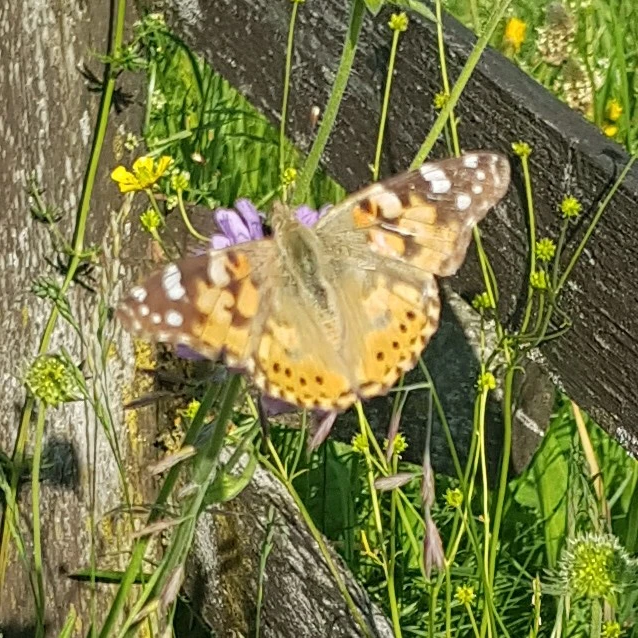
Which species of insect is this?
Vanessa cardui
